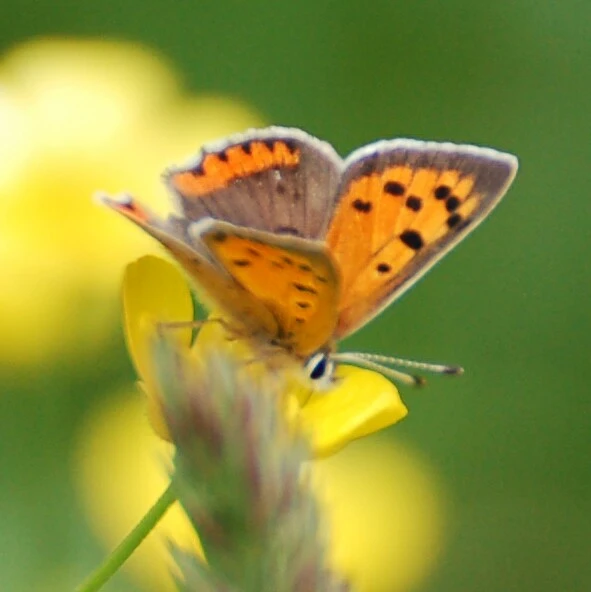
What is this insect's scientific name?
Lycaena phlaeas
